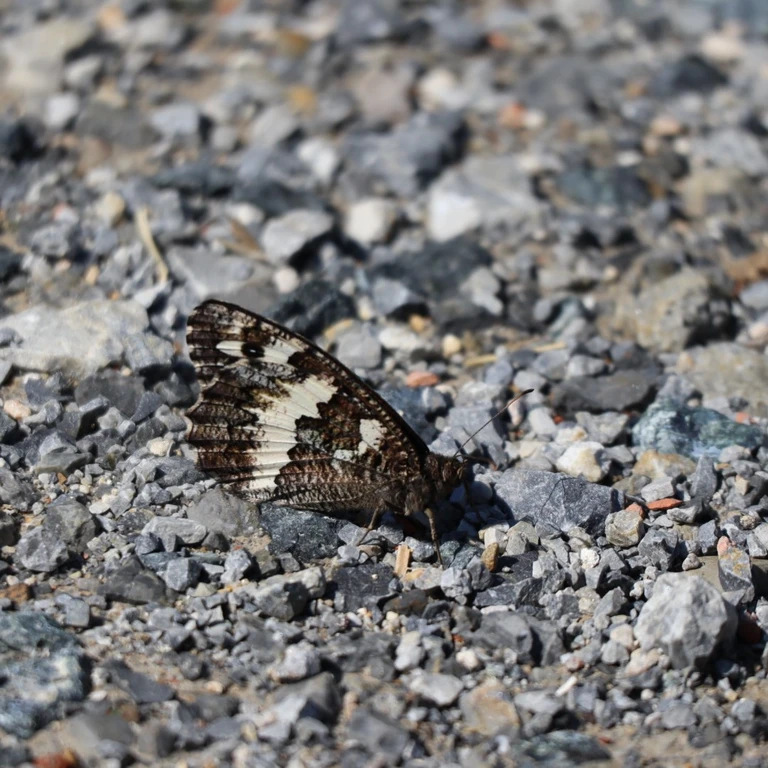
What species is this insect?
Brintesia circe
